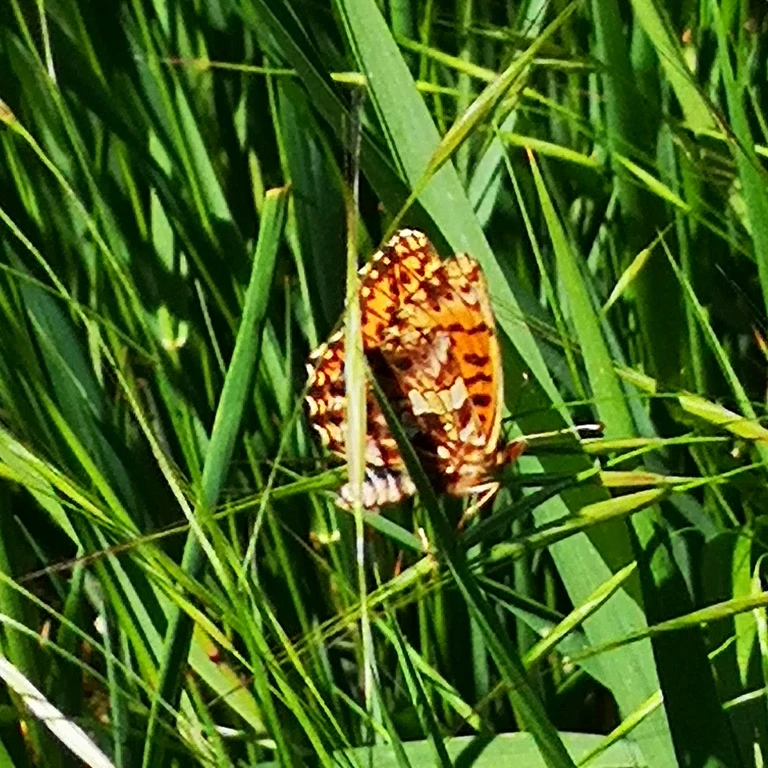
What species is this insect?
Boloria dia
